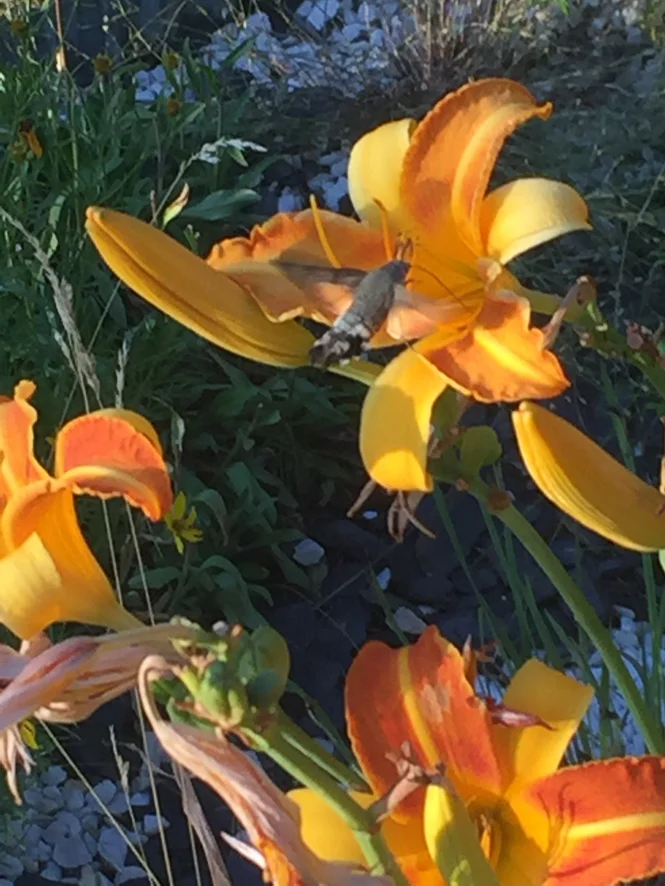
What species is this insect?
Macroglossum stellatarum
